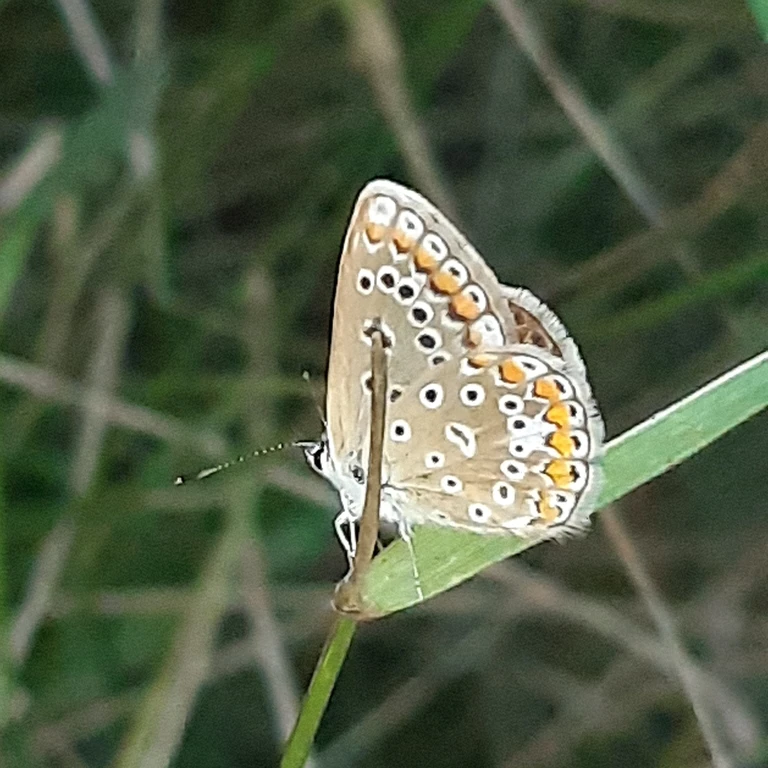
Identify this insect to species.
Polyommatus icarus
